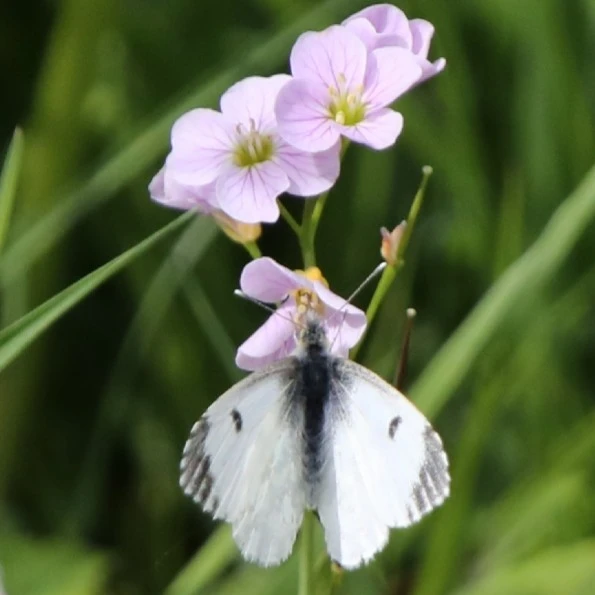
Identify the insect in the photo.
Anthocharis cardamines
